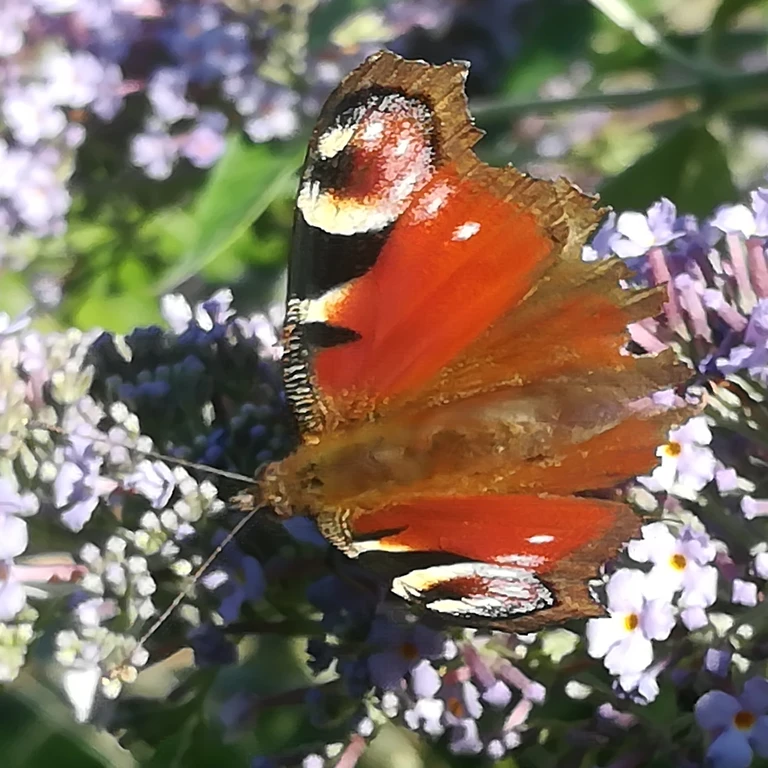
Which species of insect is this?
Aglais io
